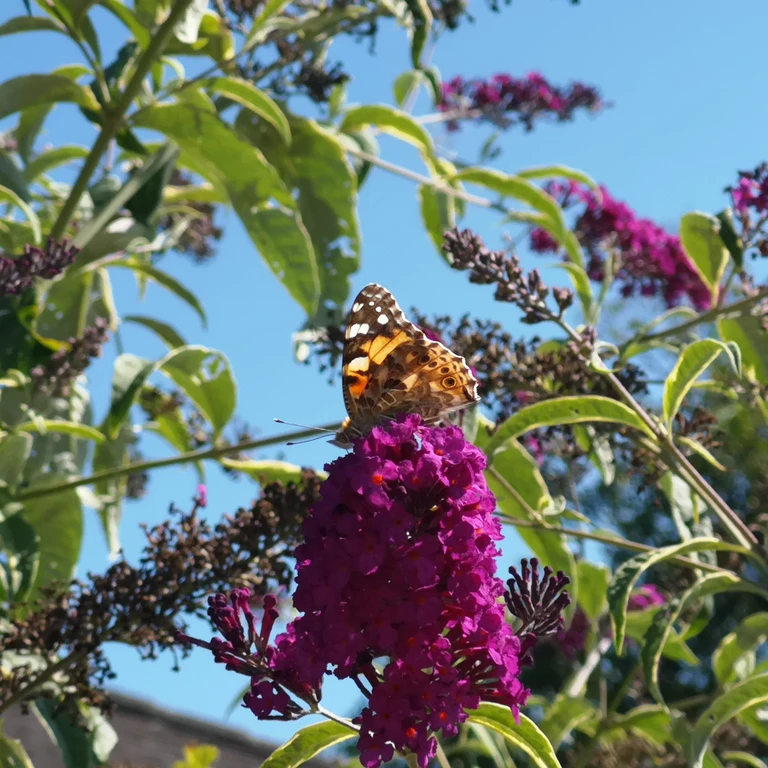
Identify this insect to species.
Vanessa cardui
